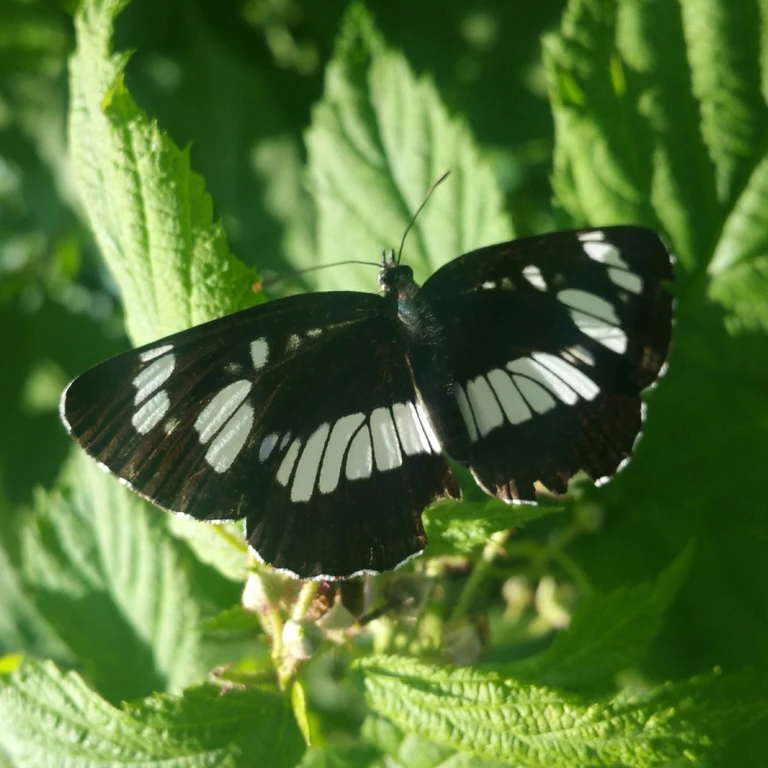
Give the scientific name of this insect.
Neptis rivularis
